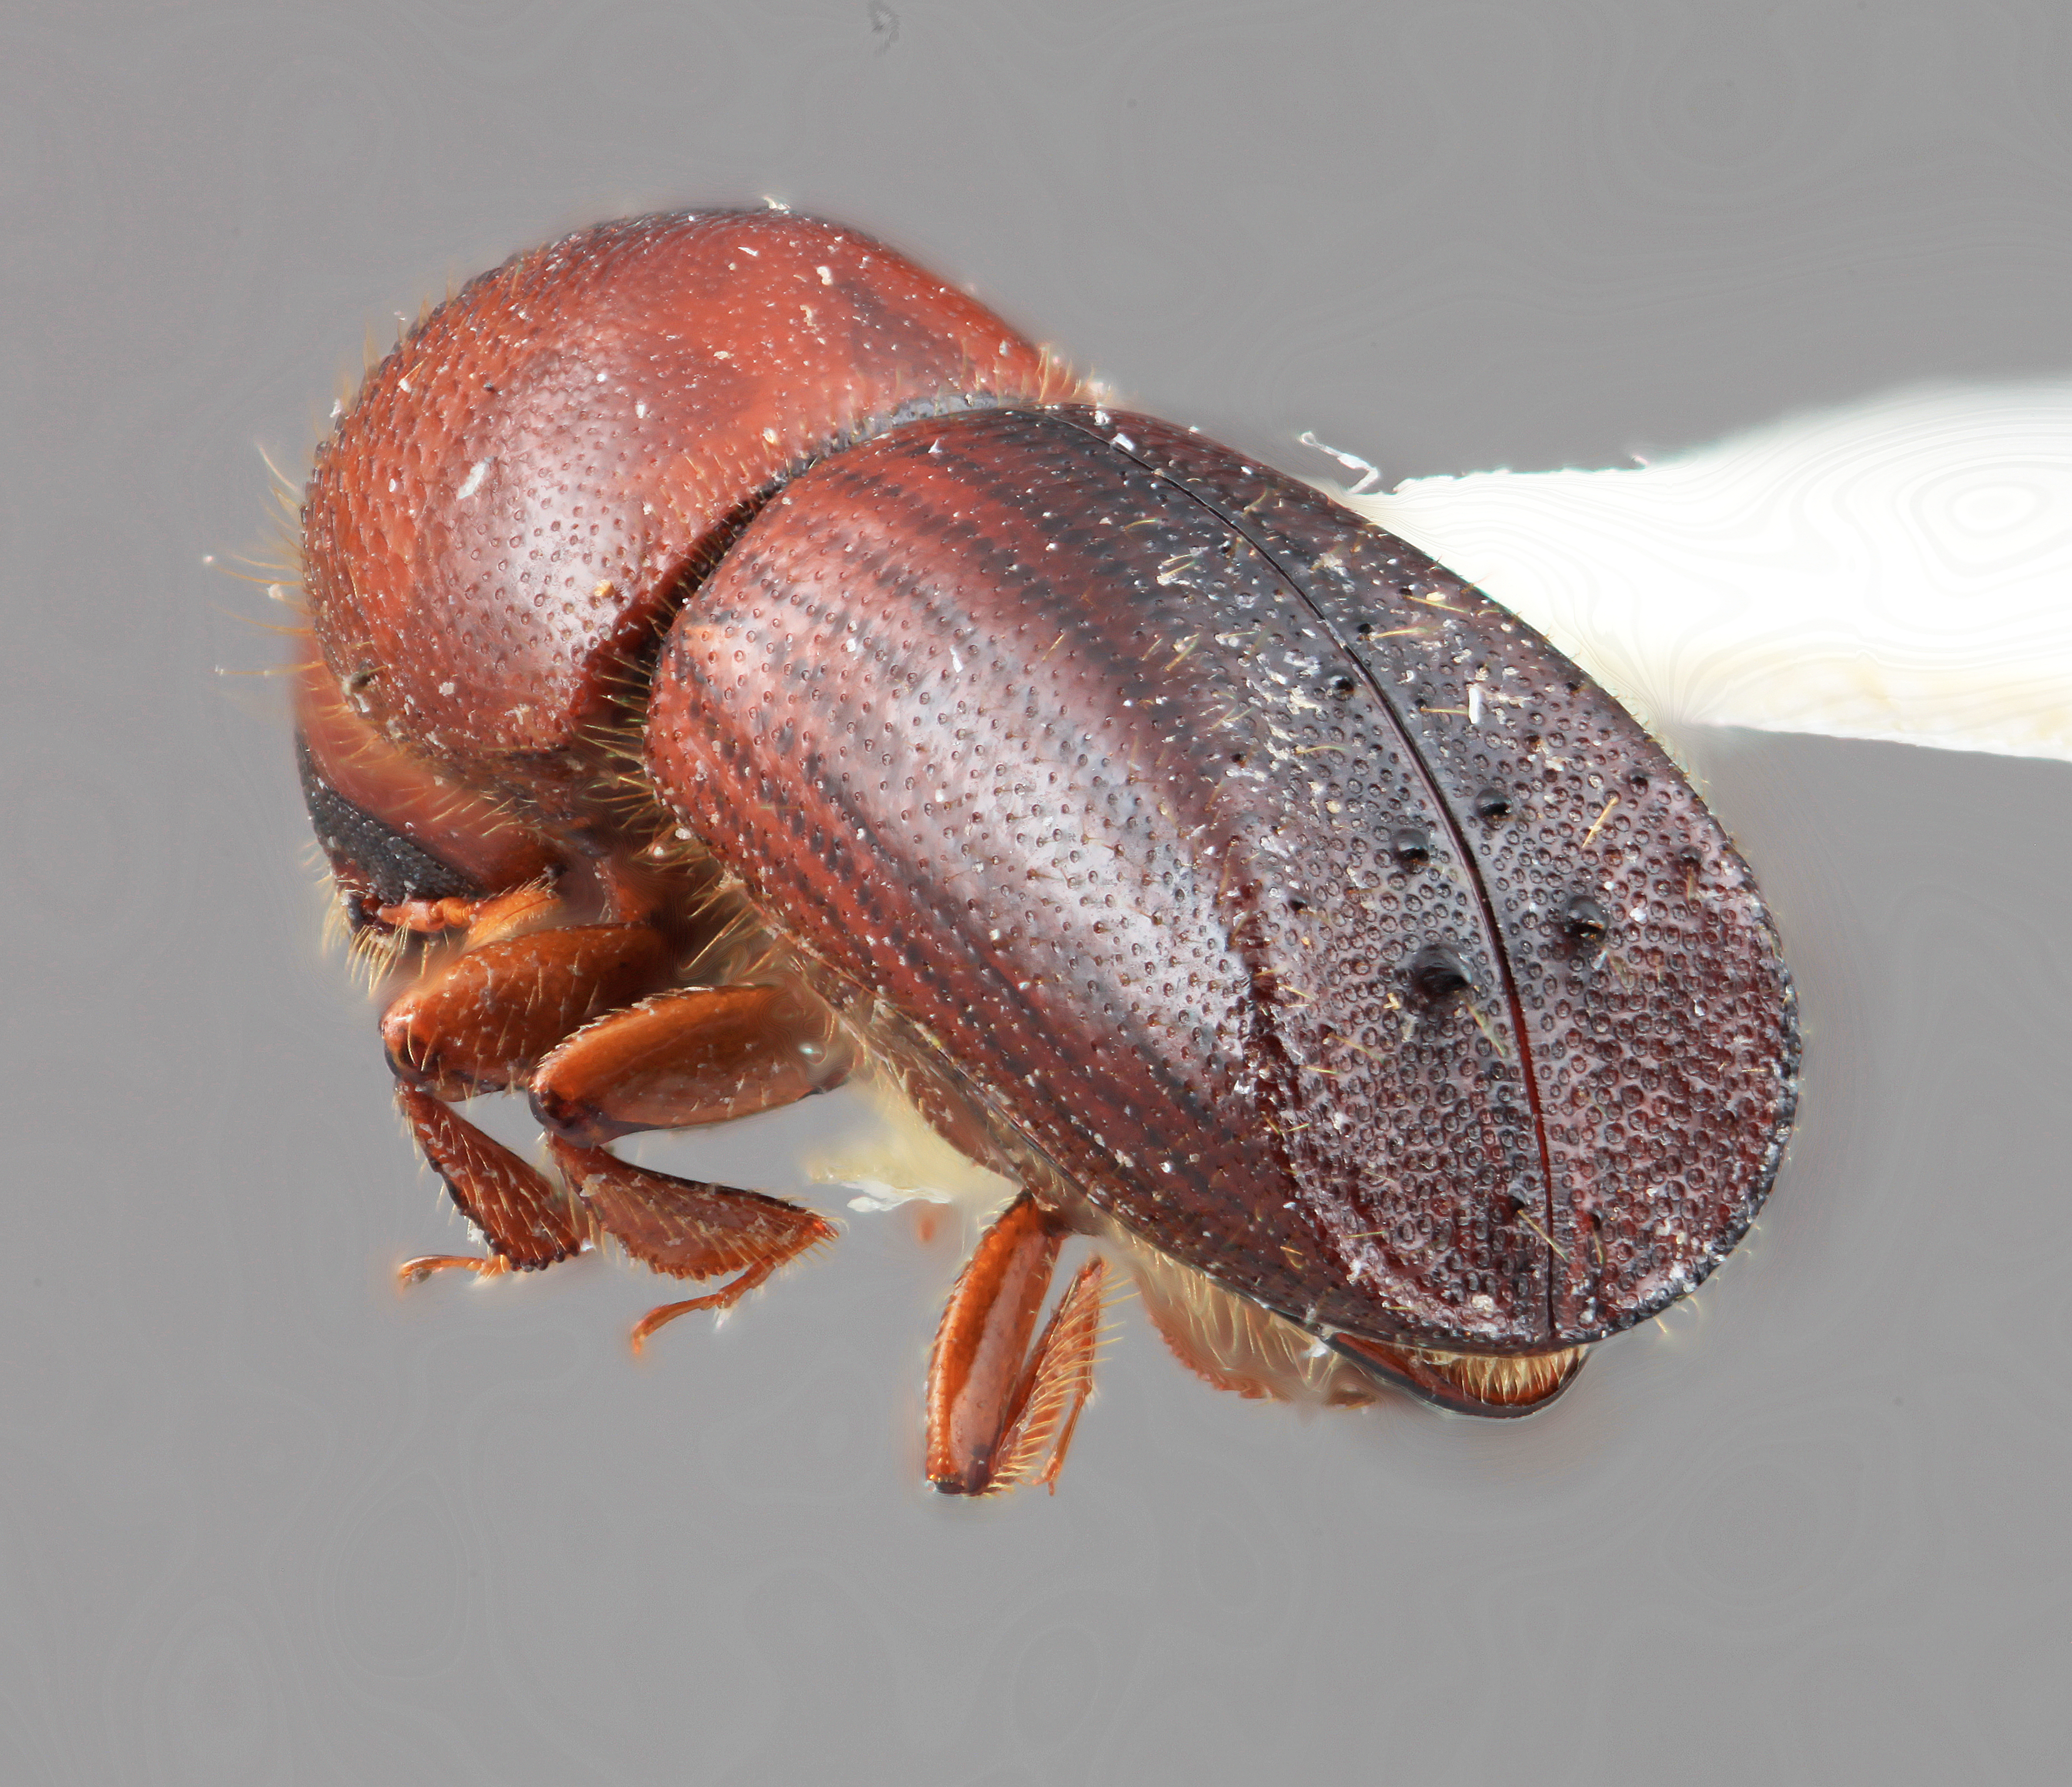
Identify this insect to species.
Xyleborus horridatus
